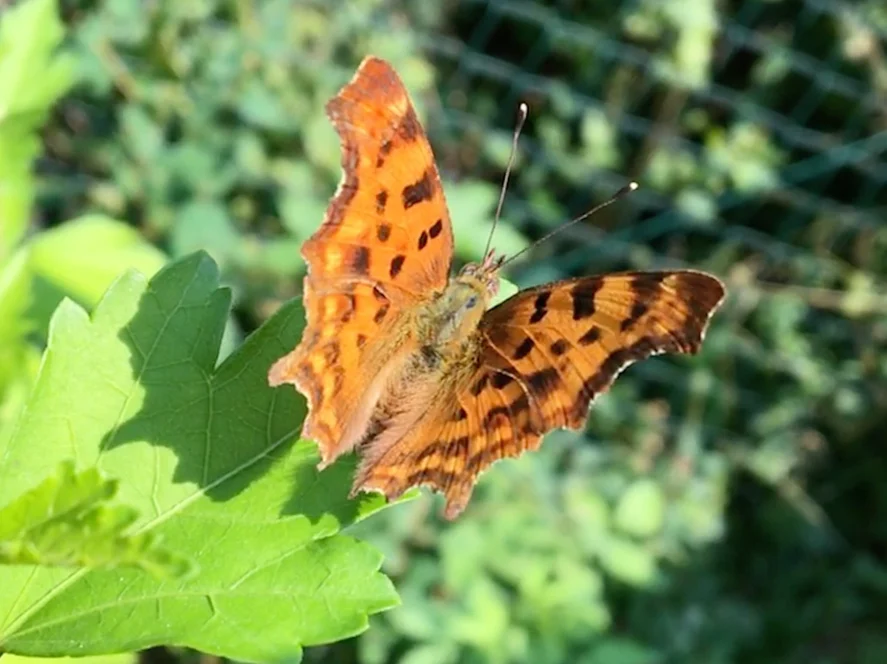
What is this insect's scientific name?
Polygonia c-album
